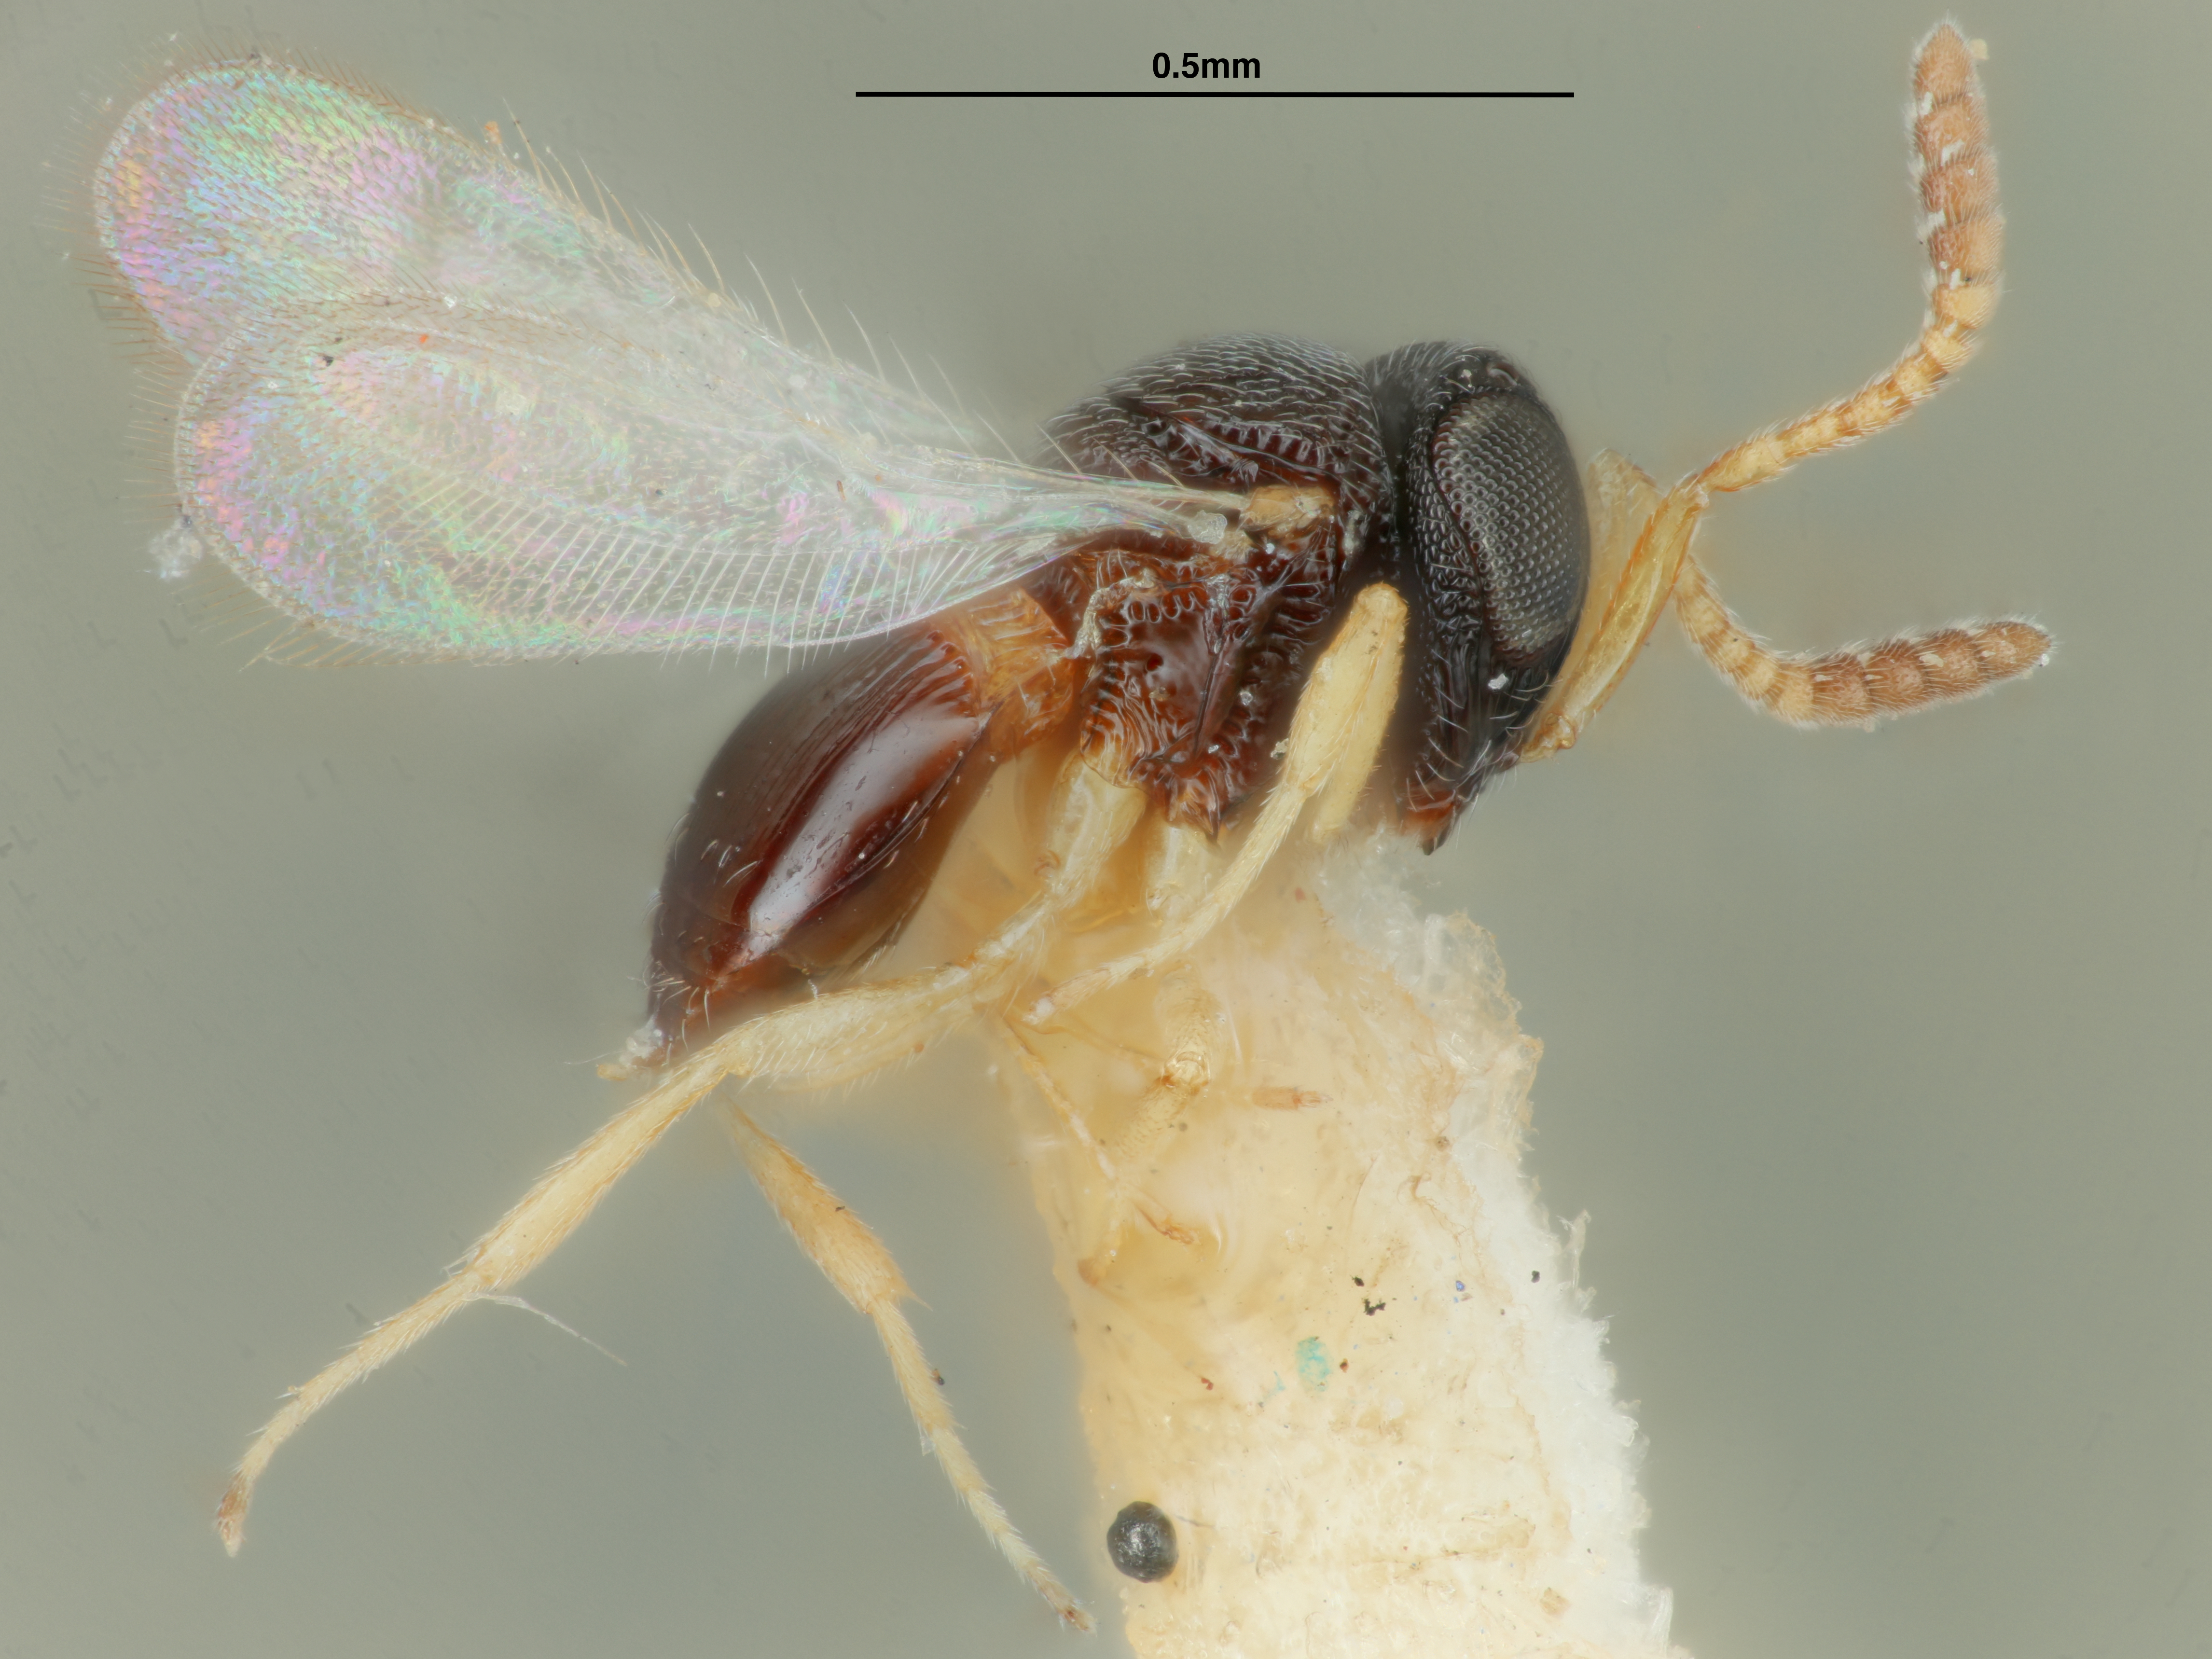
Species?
Dissolcus tetartus
